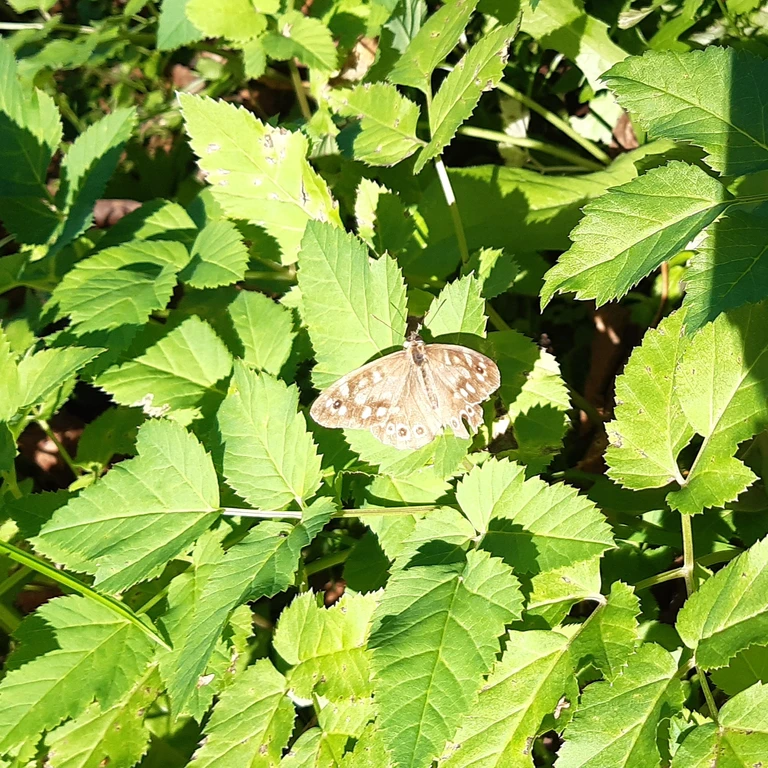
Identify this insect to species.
Pararge aegeria
